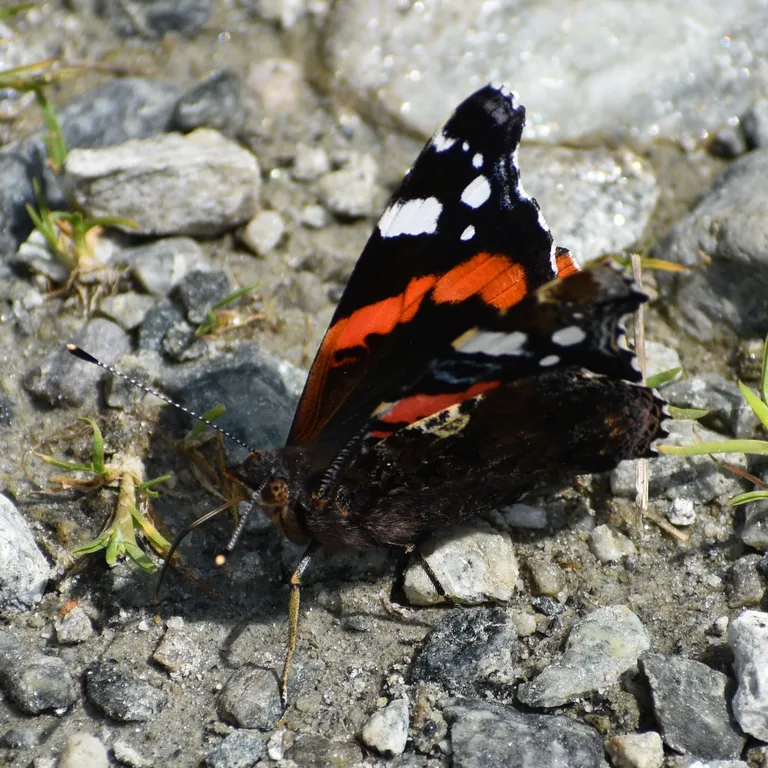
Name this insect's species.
Vanessa atalanta
